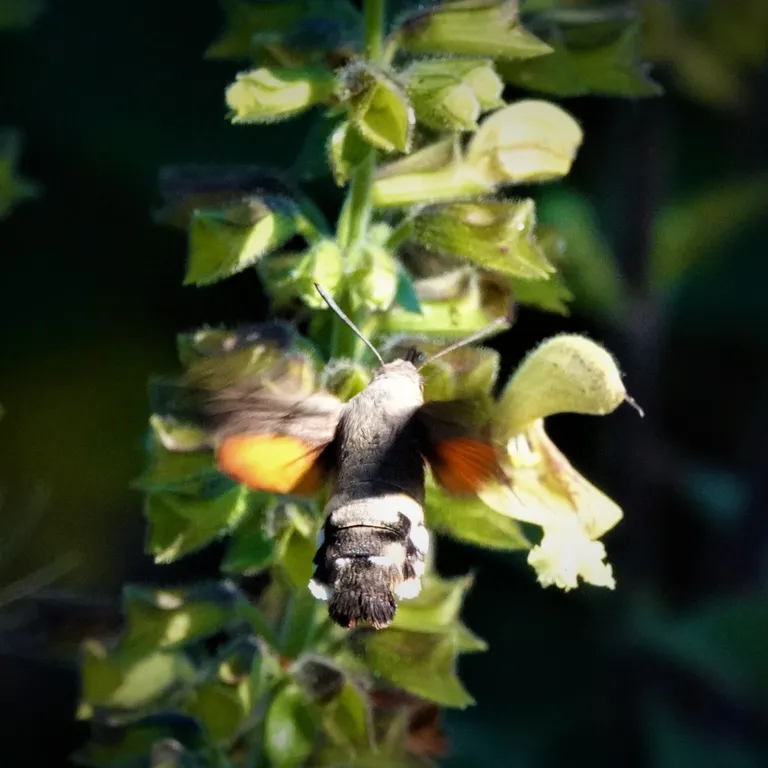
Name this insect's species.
Macroglossum stellatarum
